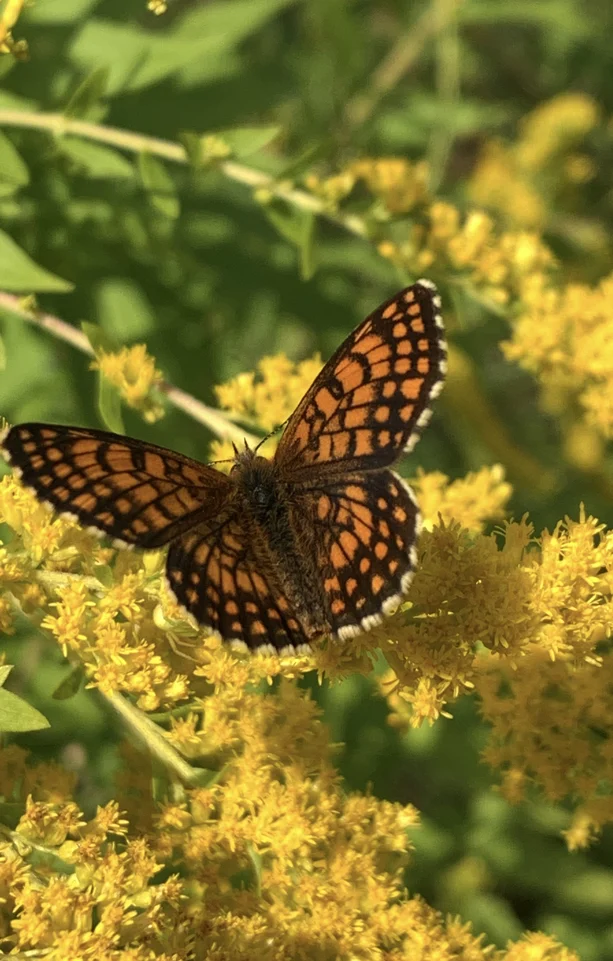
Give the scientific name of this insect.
Melitaea athalia
